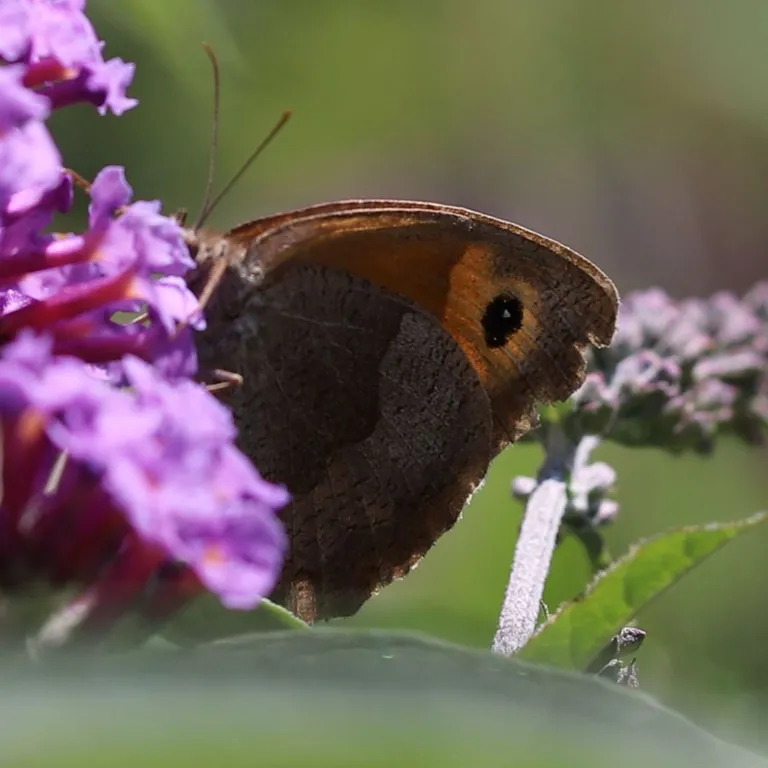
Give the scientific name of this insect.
Maniola jurtina
